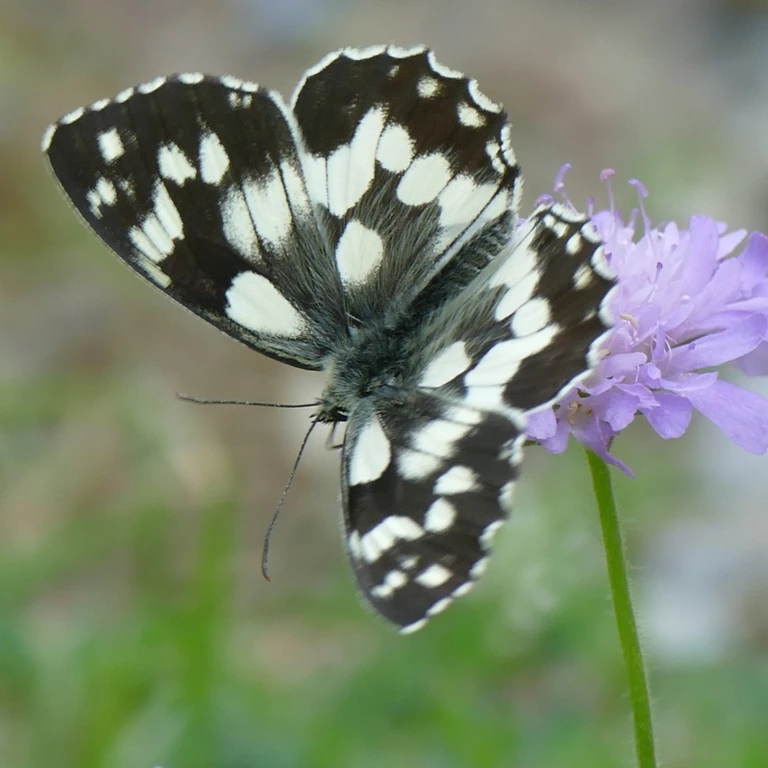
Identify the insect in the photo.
Melanargia galathea
